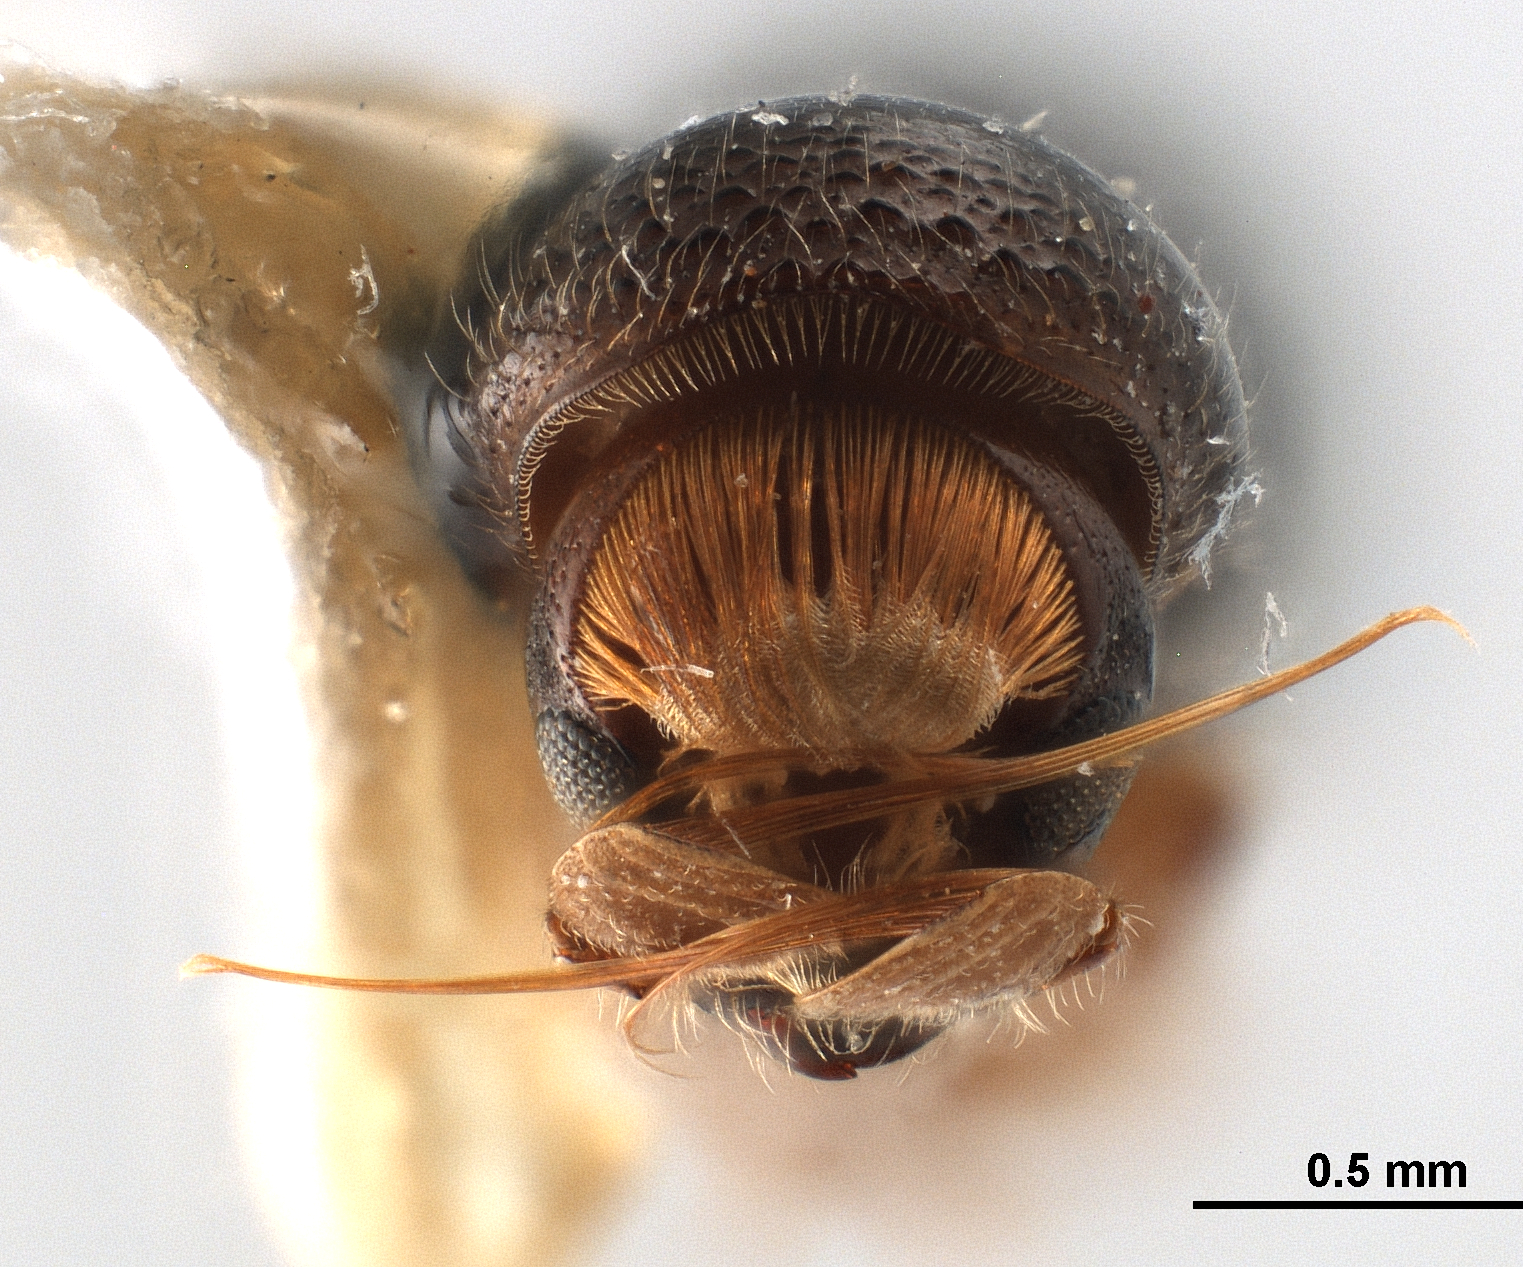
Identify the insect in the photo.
Corthylus concisus
